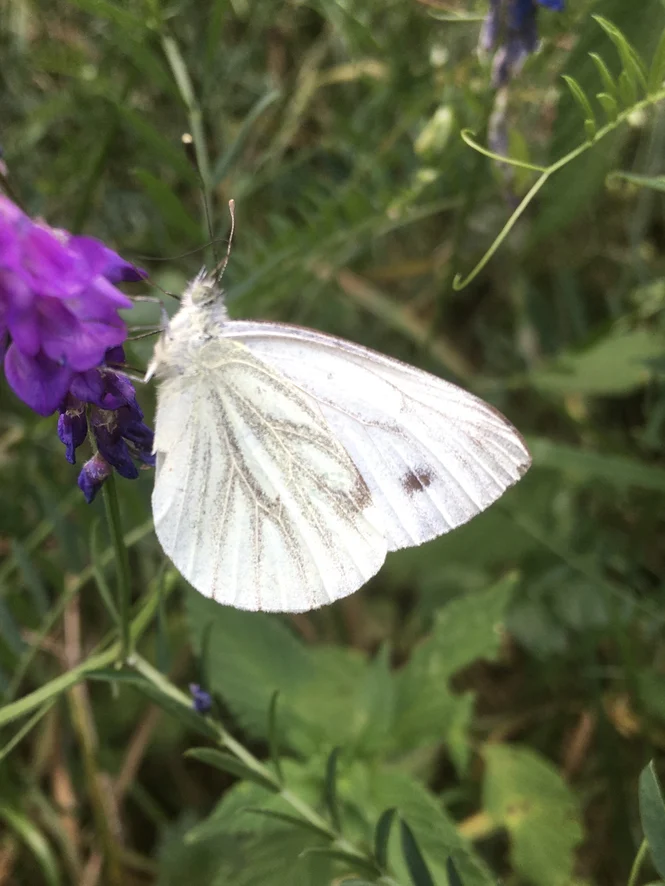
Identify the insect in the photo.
Pieris napi
